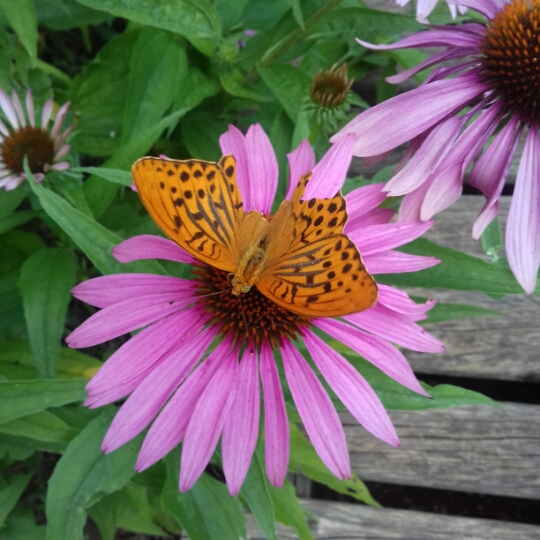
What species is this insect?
Argynnis paphia
